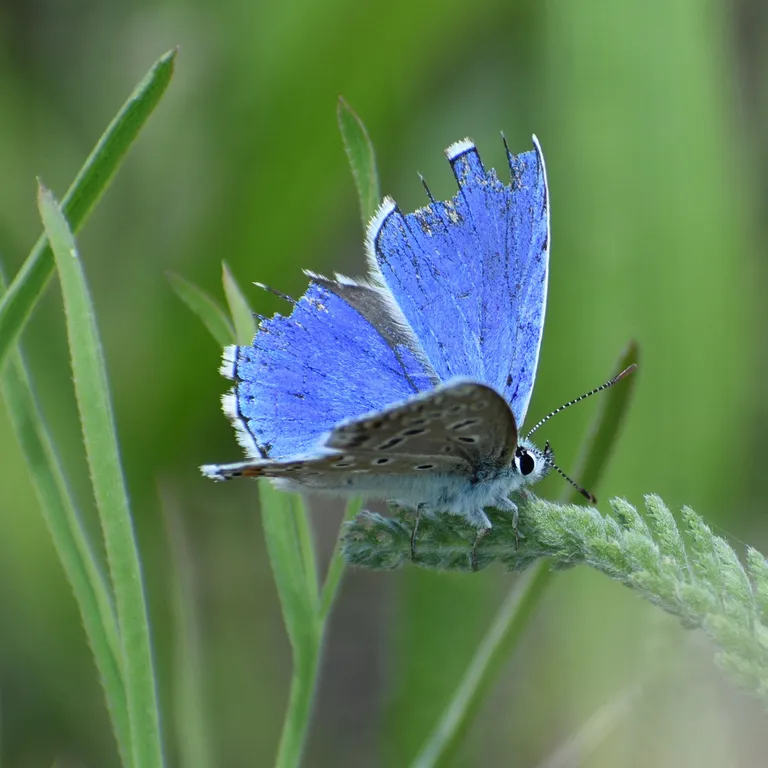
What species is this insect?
Lysandra bellargus
